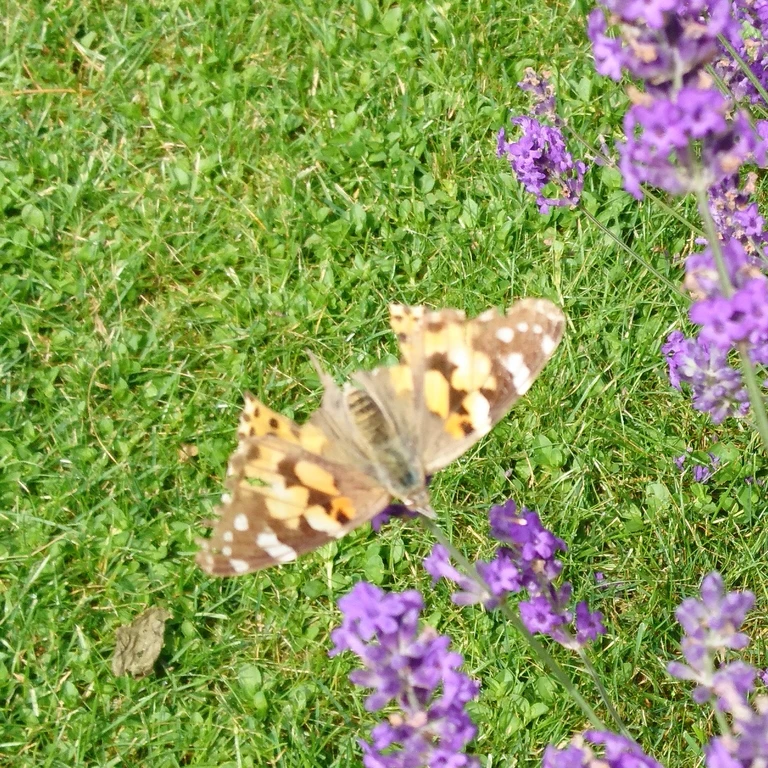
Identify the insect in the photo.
Vanessa cardui
